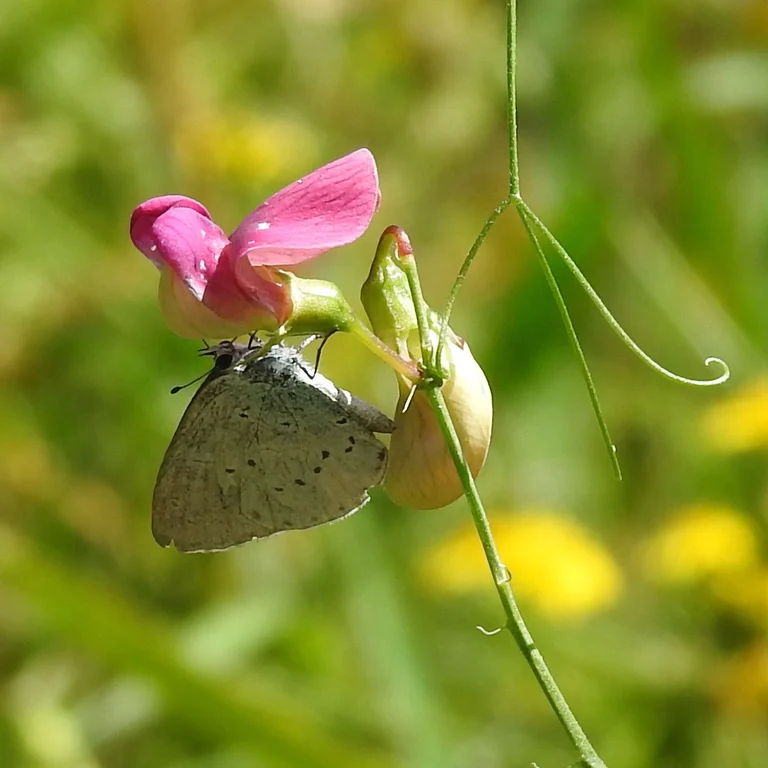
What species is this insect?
Celastrina argiolus
